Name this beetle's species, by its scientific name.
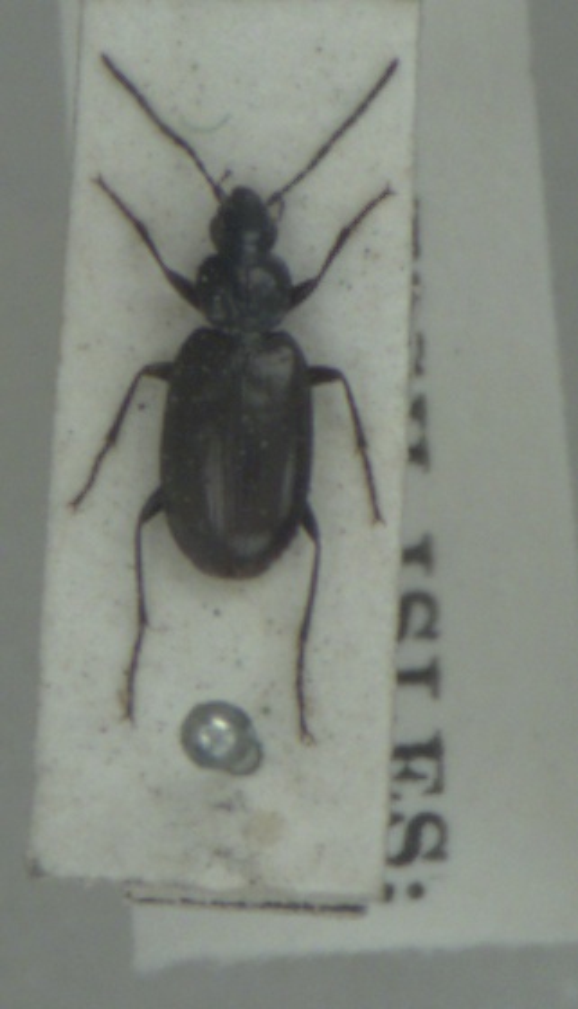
Agonum gracile
